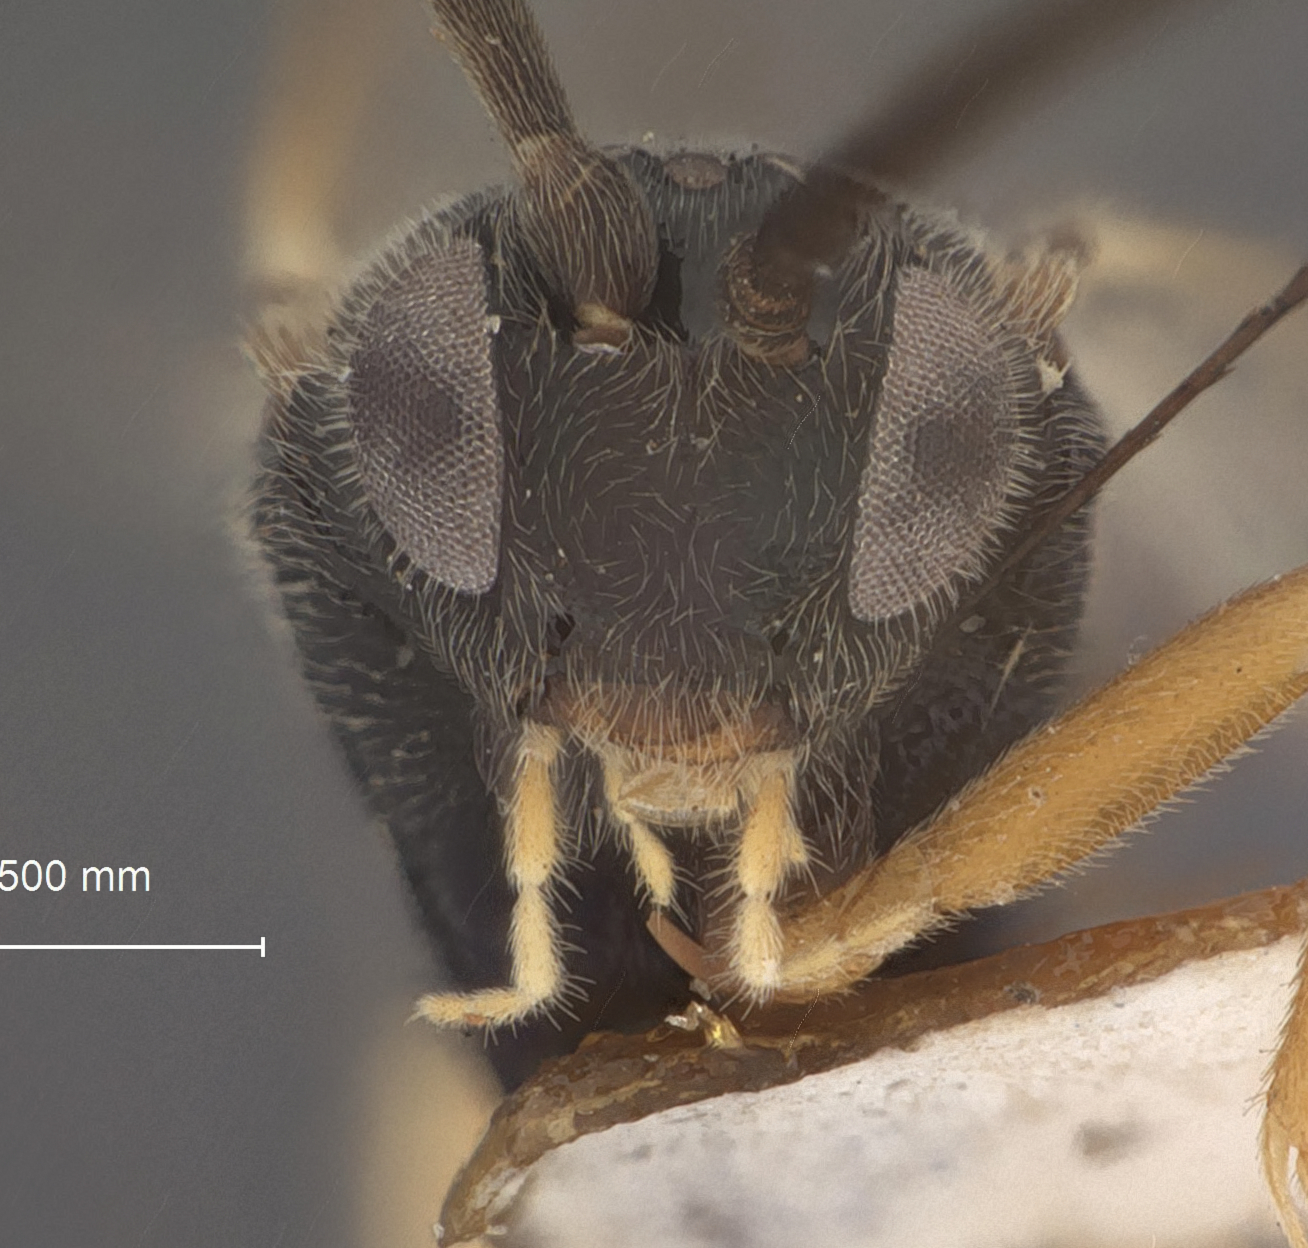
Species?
Apanteles tmetocerae
